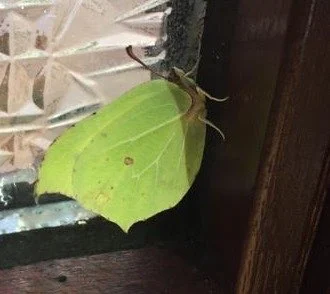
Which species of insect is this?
Gonepteryx rhamni
